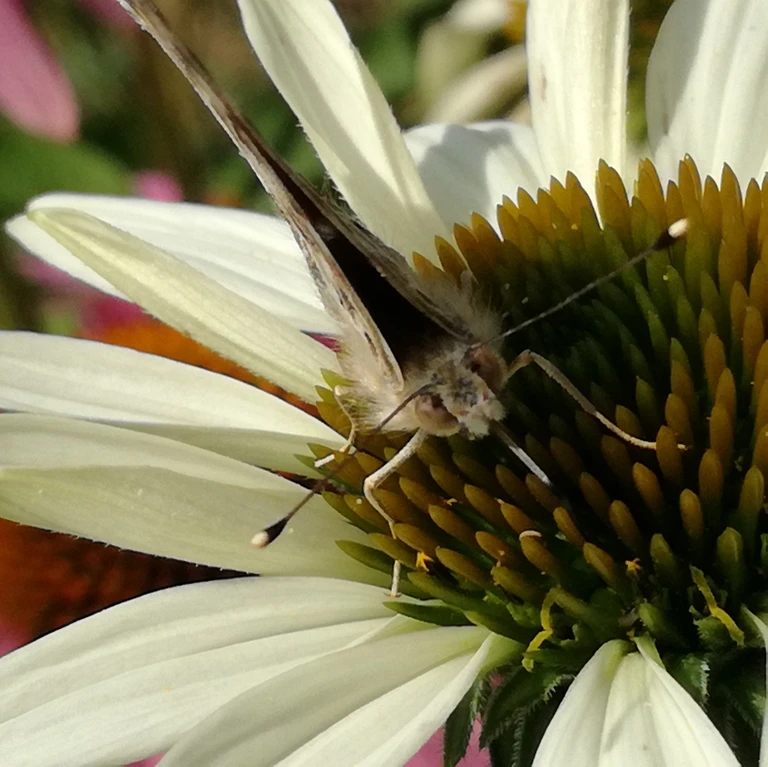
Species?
Vanessa cardui
